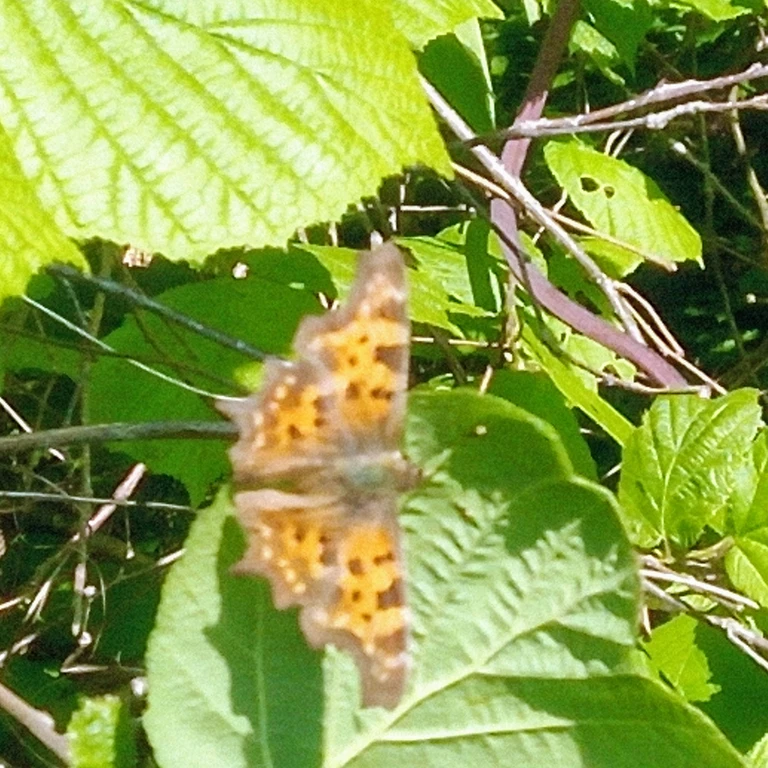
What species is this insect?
Polygonia c-album
